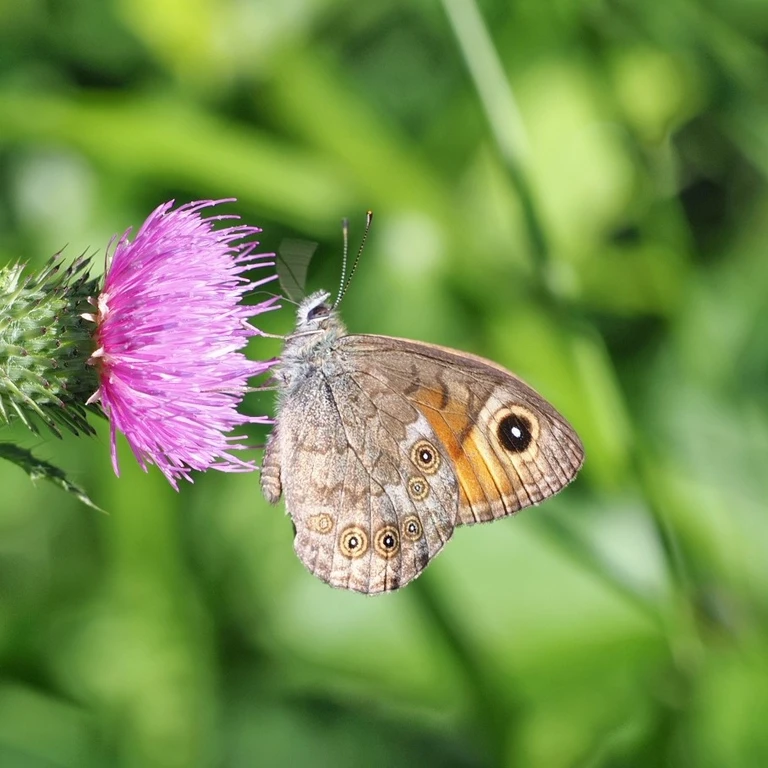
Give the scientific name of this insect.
Lasiommata maera (also Pararge maera)
